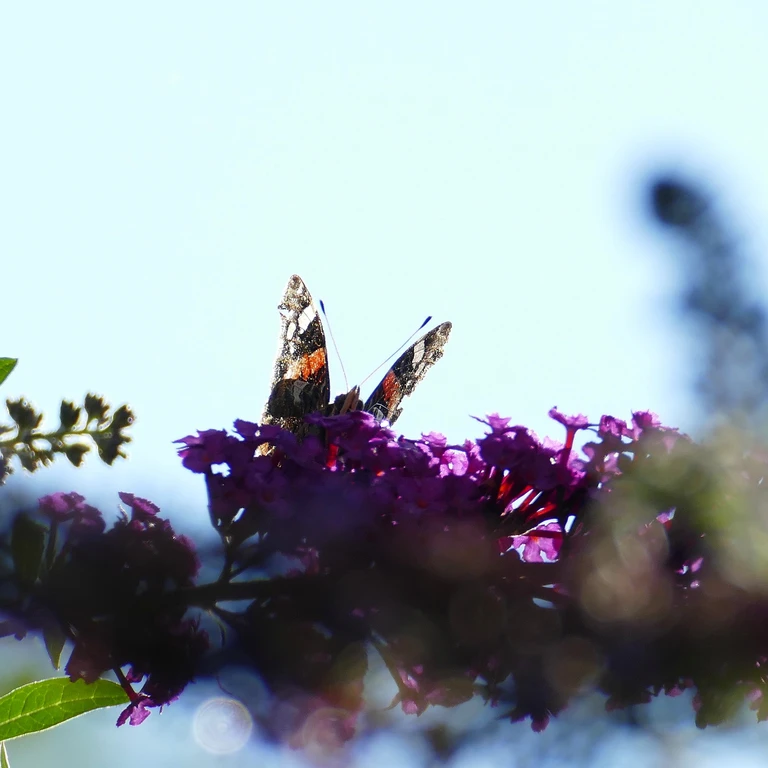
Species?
Vanessa atalanta
